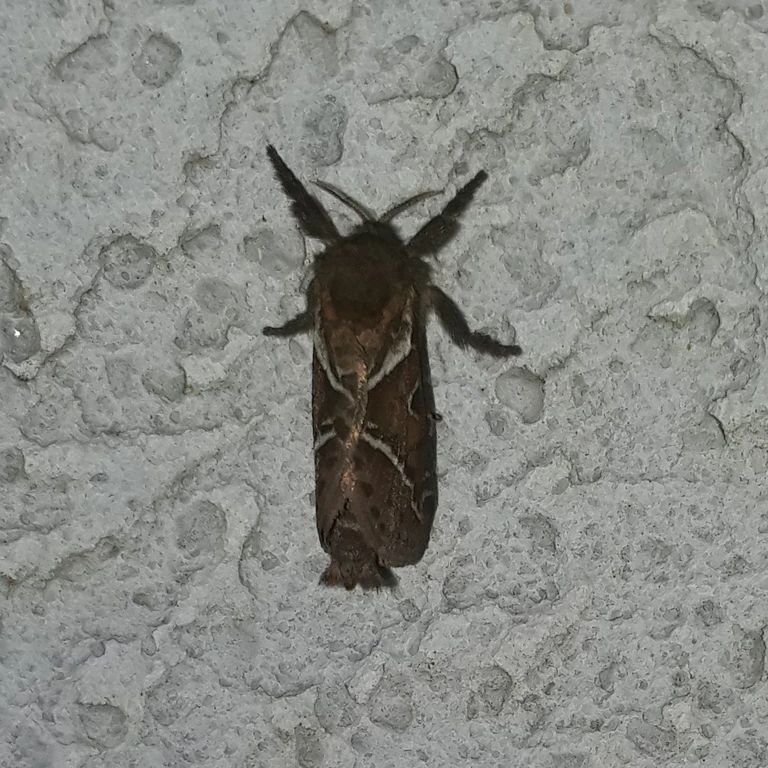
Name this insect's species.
Triodia sylvina
